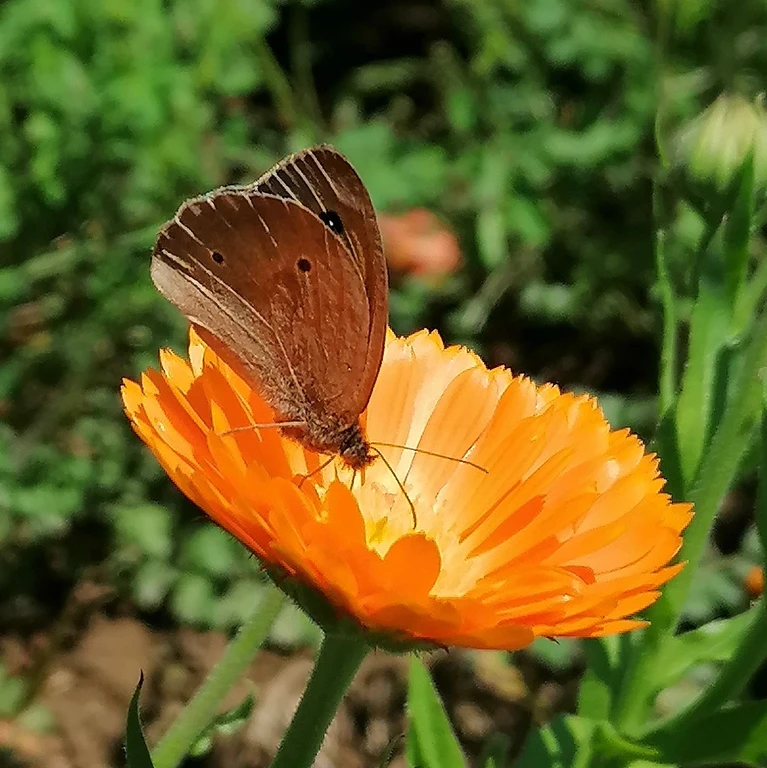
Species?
Maniola jurtina
